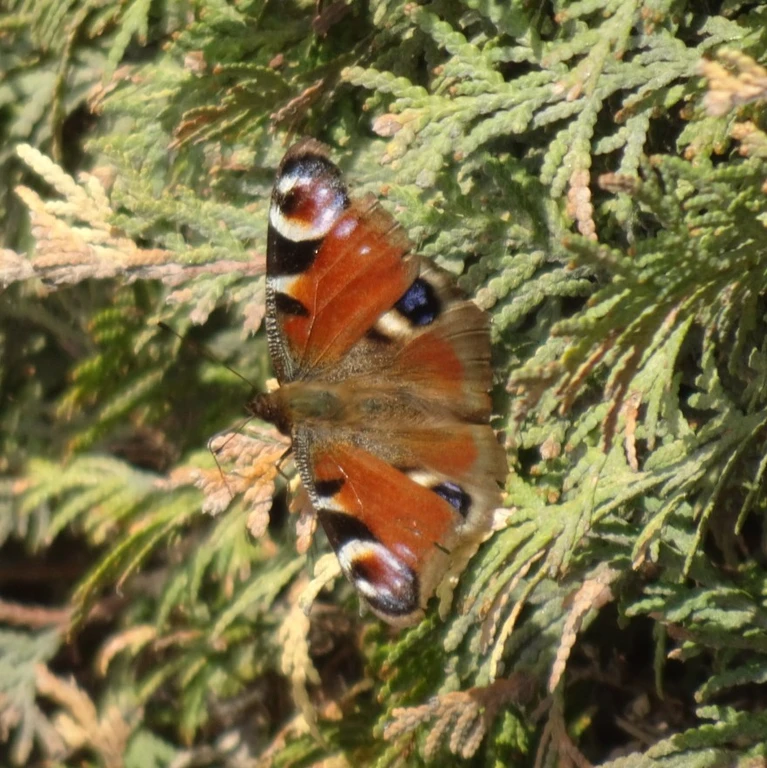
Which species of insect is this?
Aglais io
